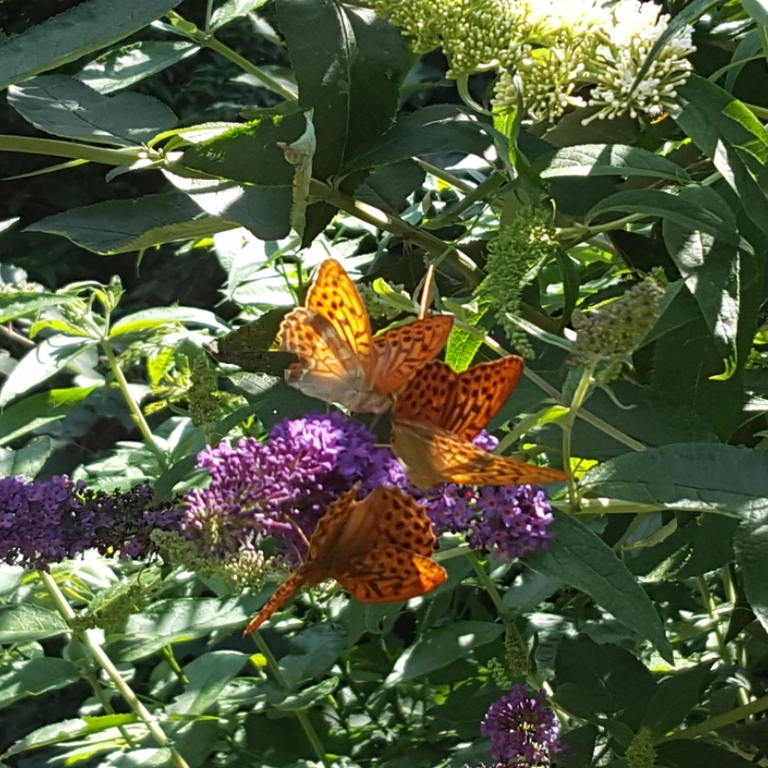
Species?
Argynnis paphia
